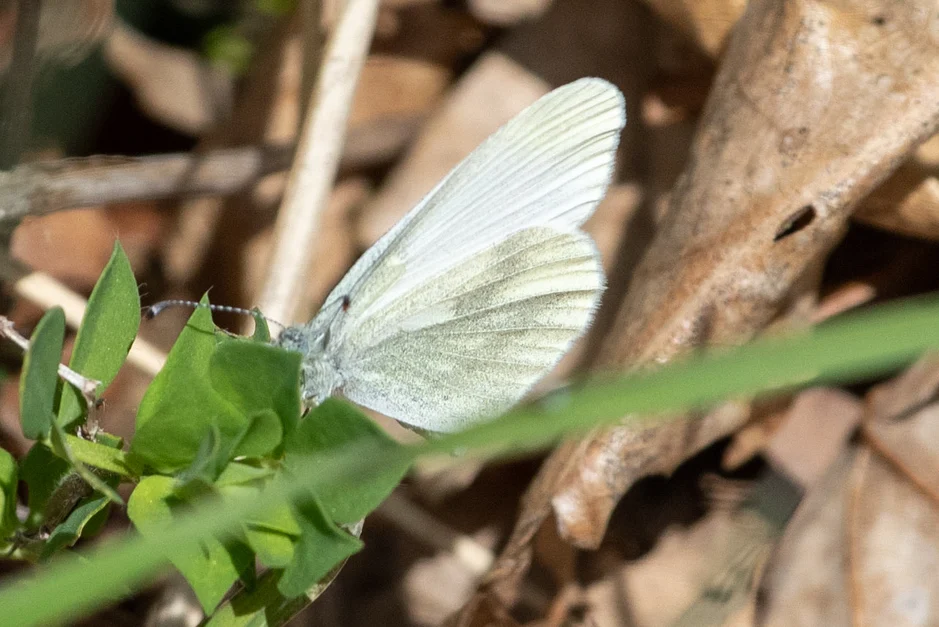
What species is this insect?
Leptidea sinapis/juvernica
